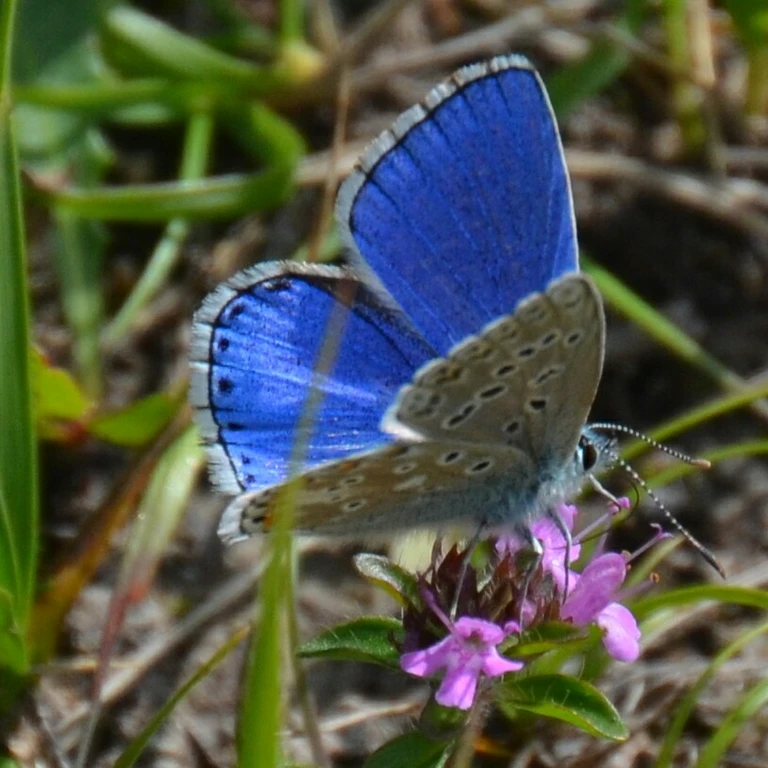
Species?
Lysandra bellargus
